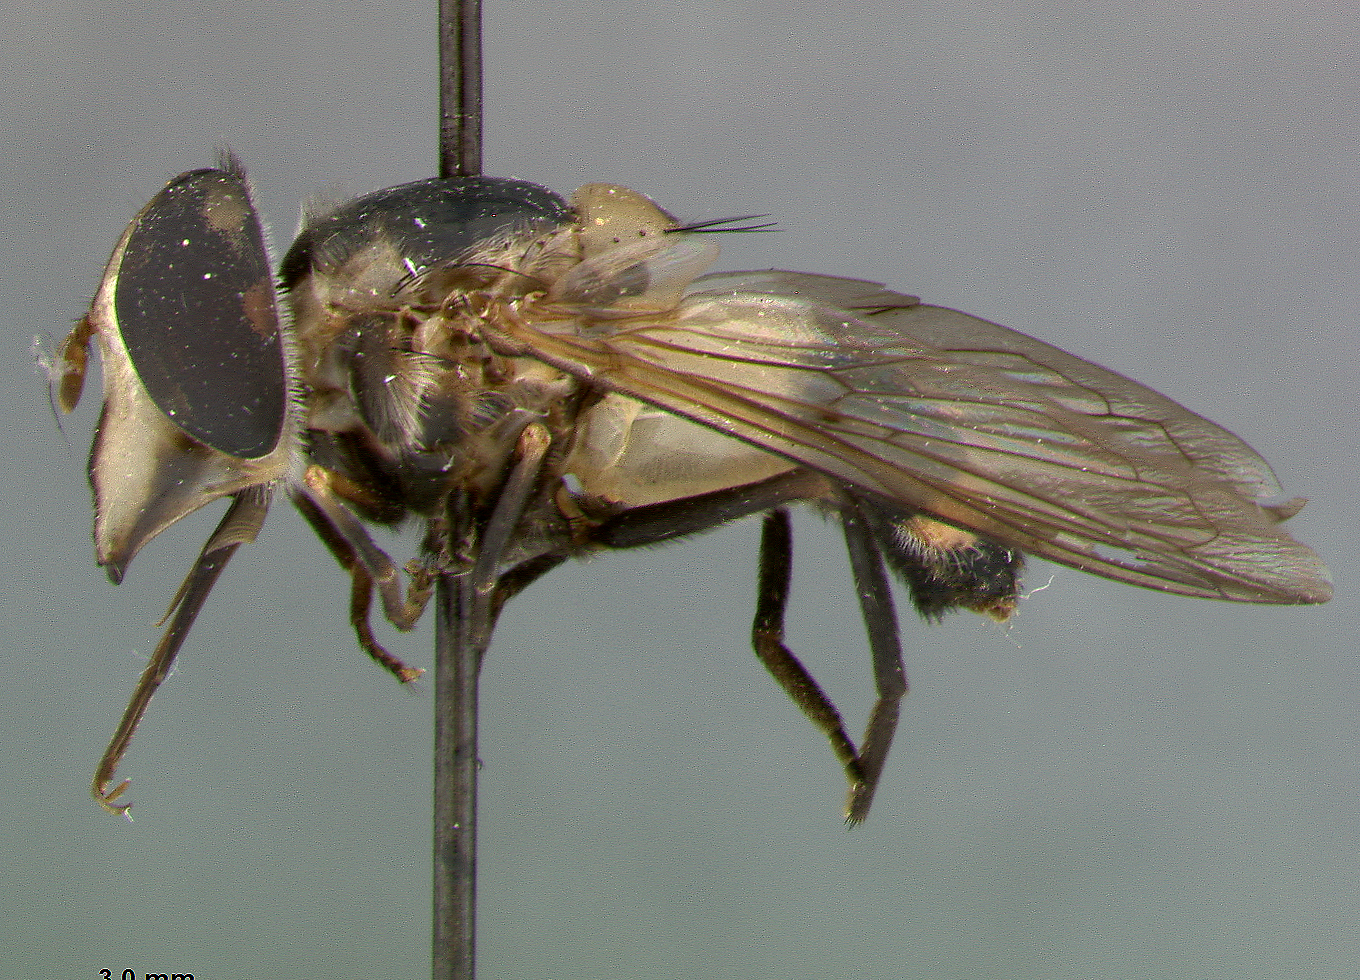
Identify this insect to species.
Volucella pallidibasis
